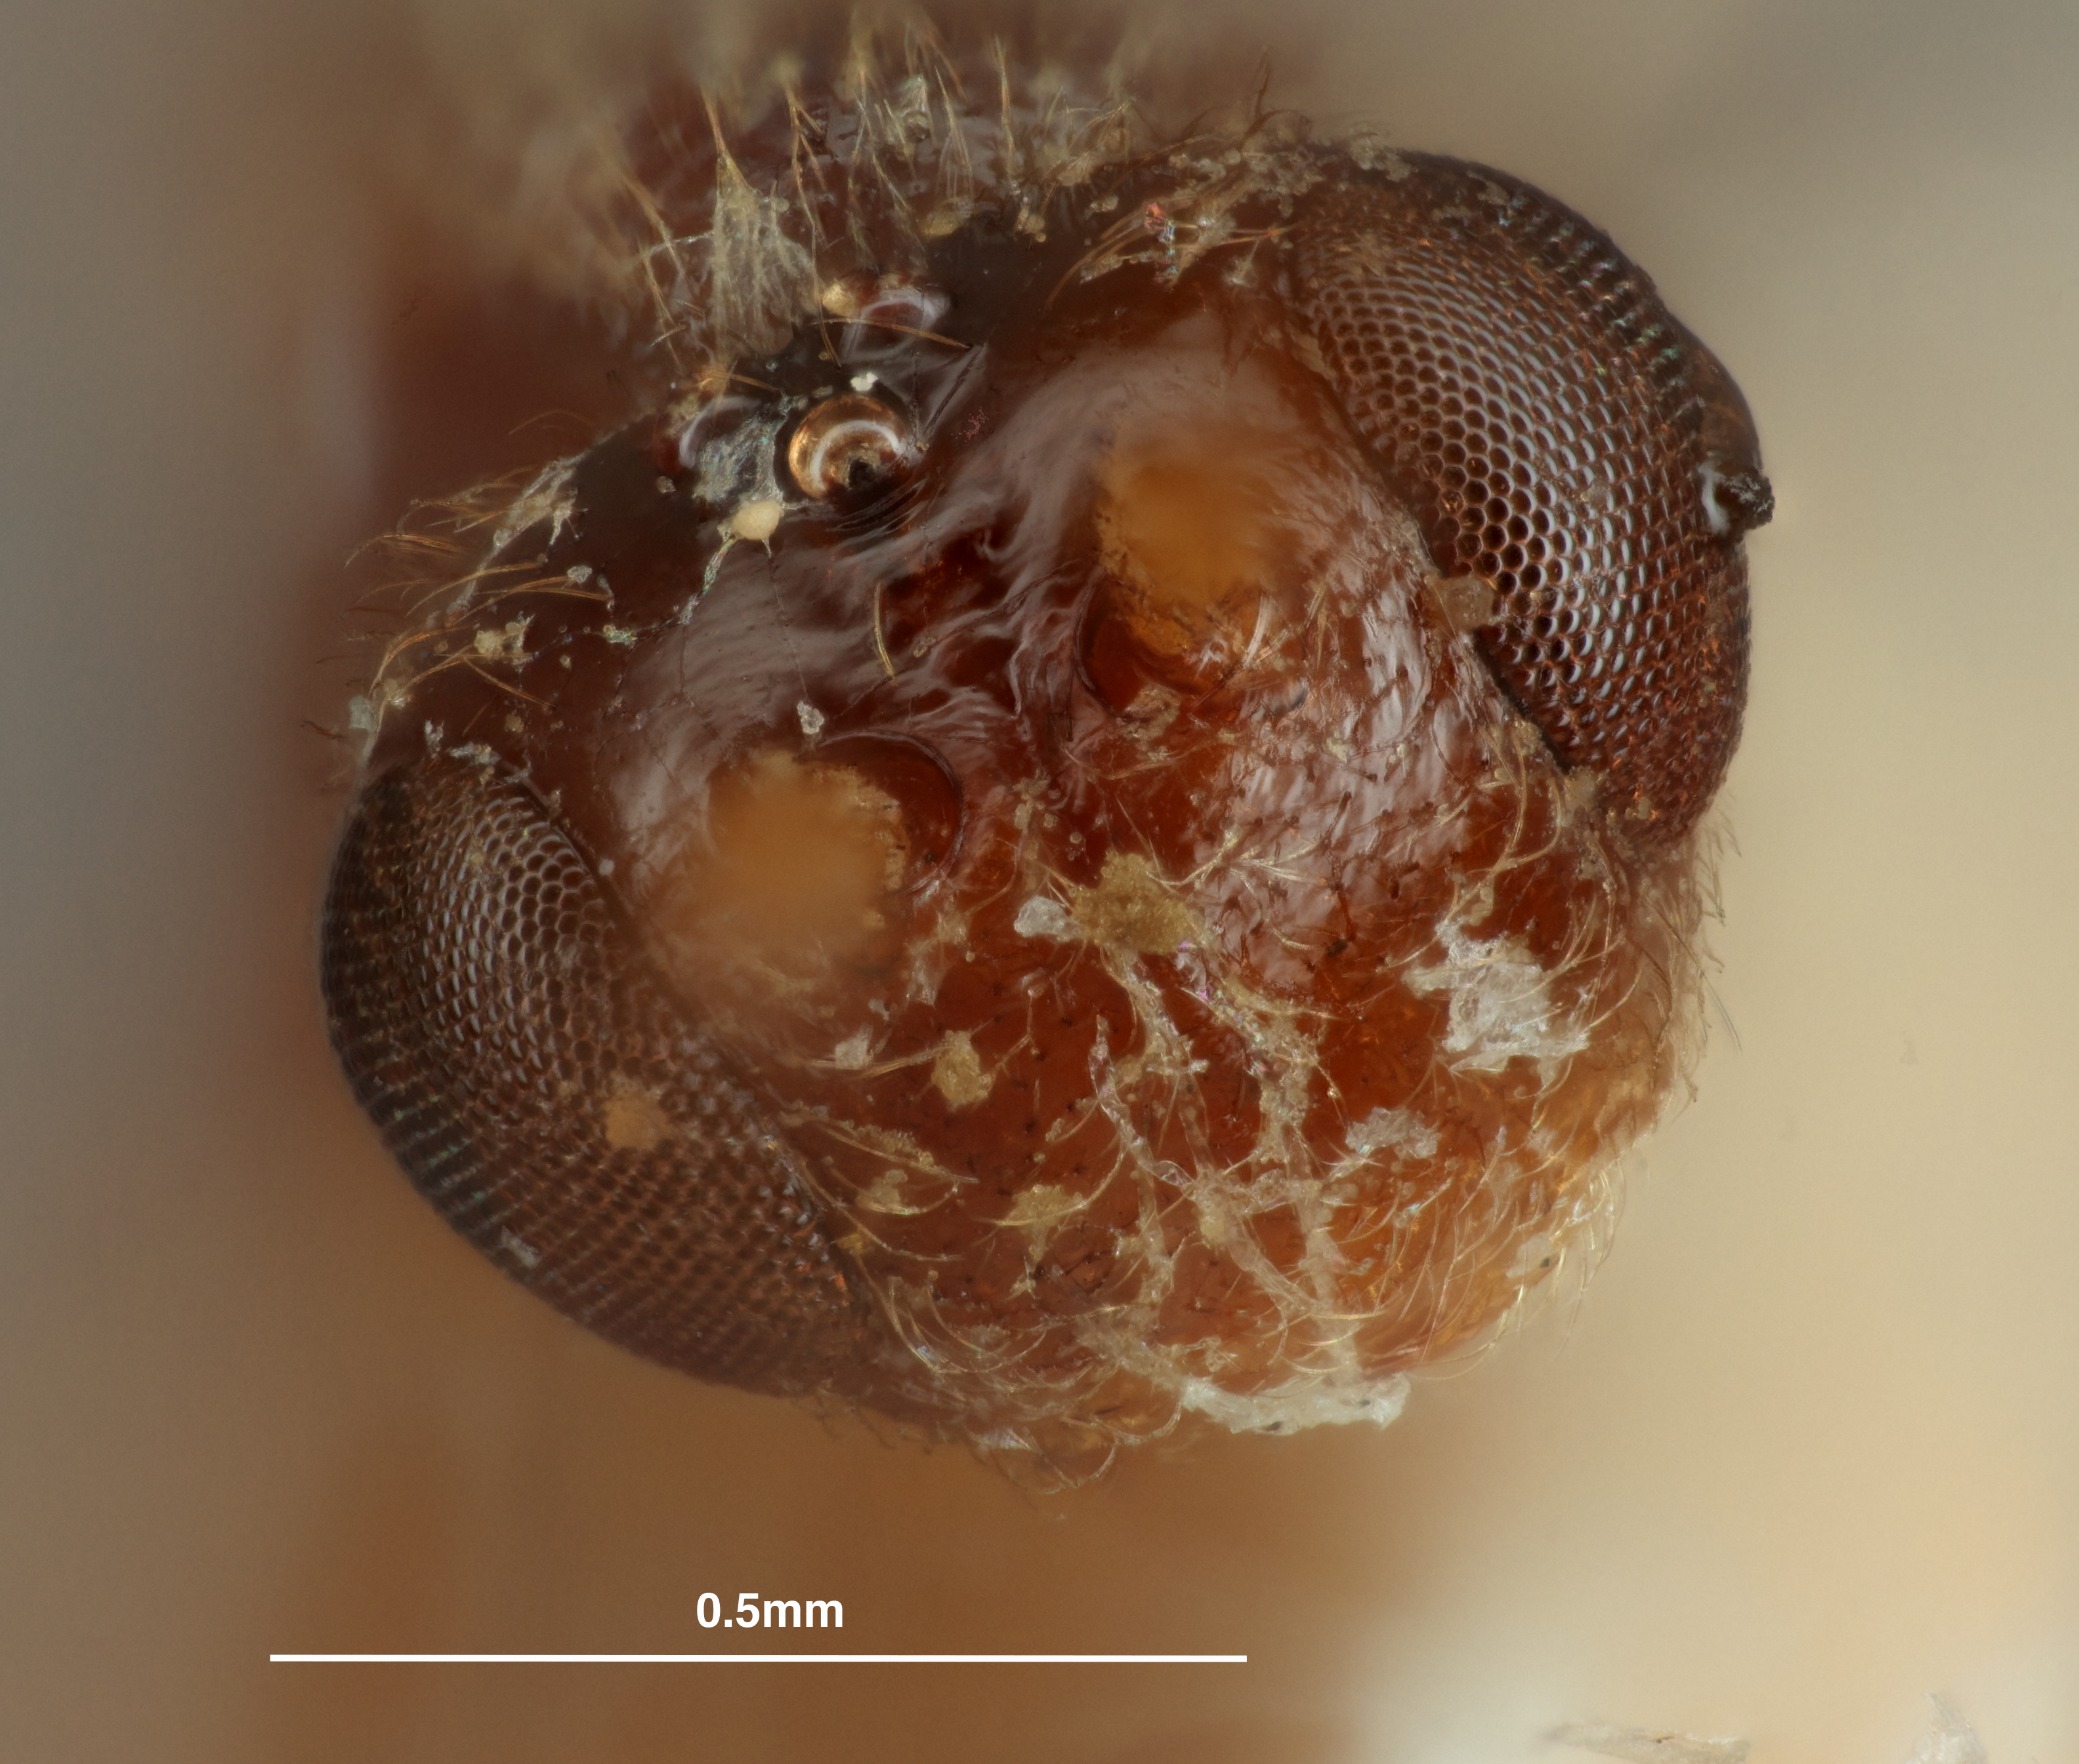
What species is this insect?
Opius yahuarmayoanus
